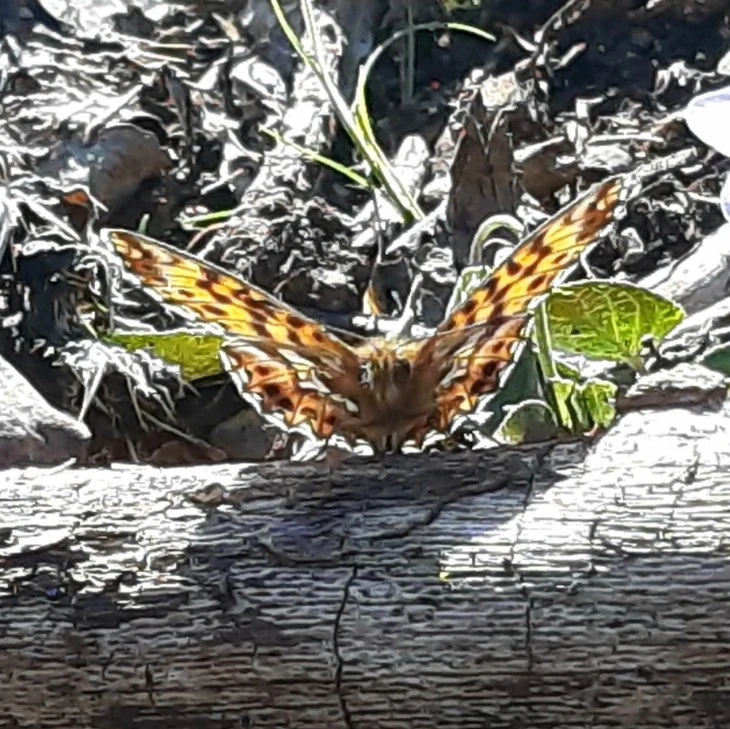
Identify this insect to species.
Boloria dia
